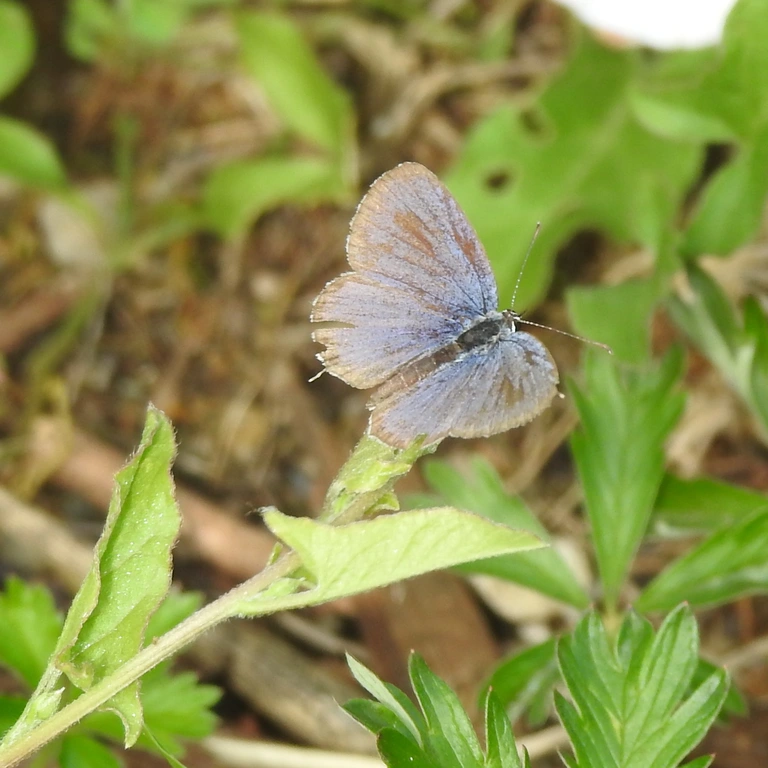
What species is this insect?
Cupido argiades (also Elkalyce argiades)
